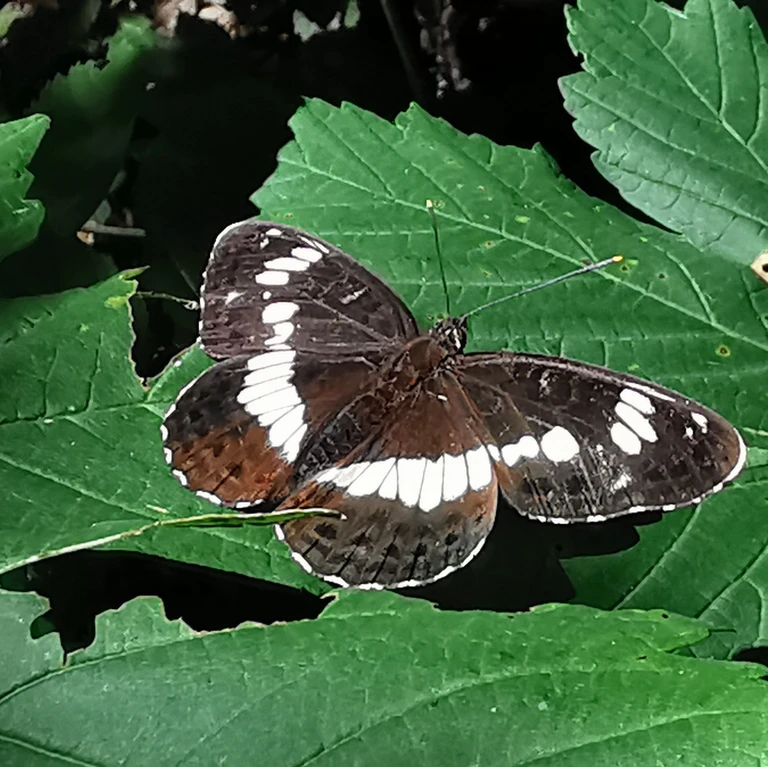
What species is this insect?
Limenitis camilla (also Ladoga camilla)
